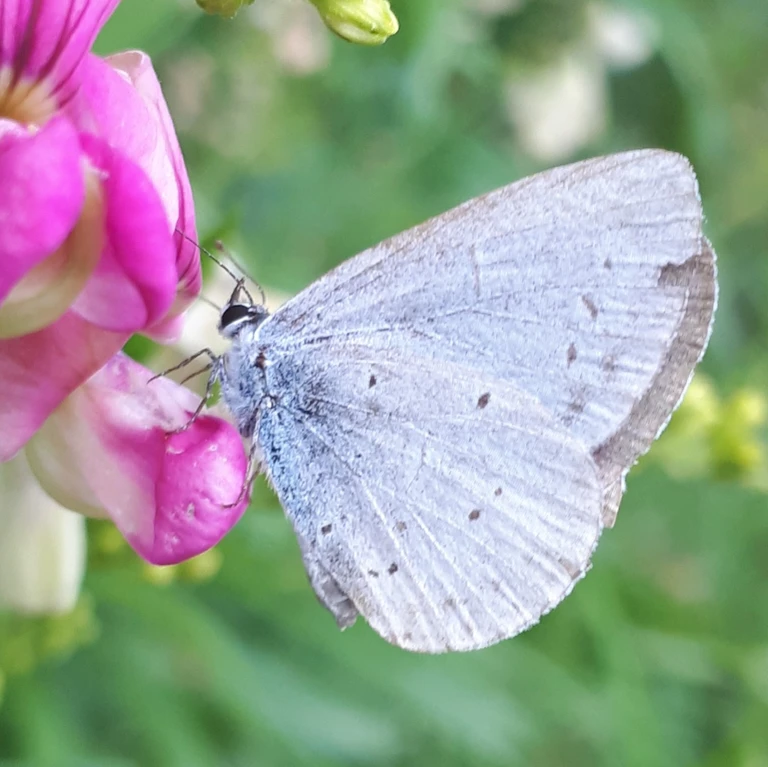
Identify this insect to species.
Celastrina argiolus
